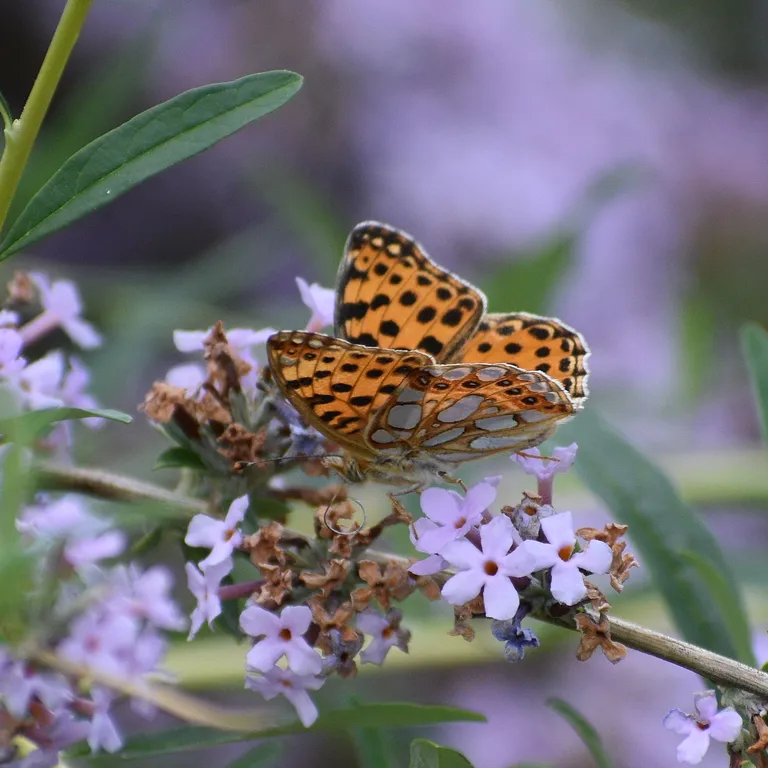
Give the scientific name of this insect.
Issoria lathonia
